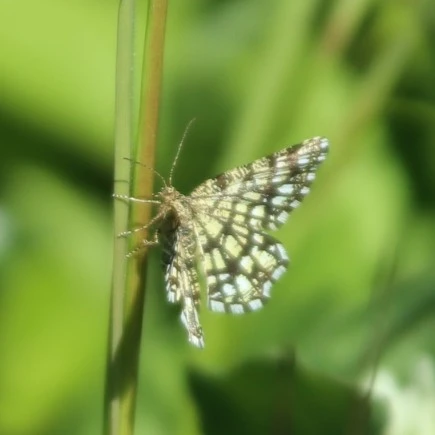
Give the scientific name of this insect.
Chiasmia clathrata
